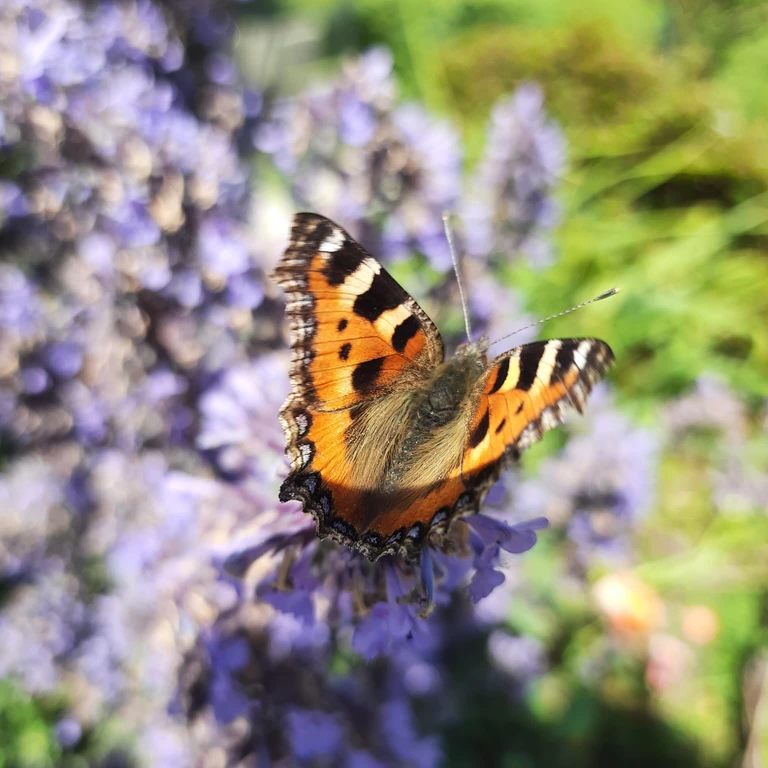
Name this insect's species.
Aglais urticae
